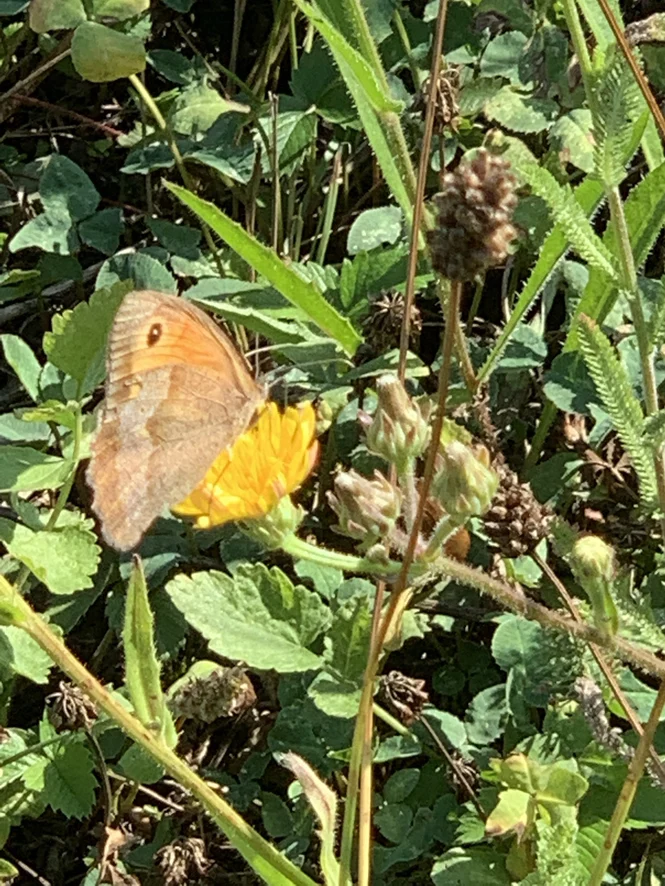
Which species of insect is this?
Maniola jurtina
